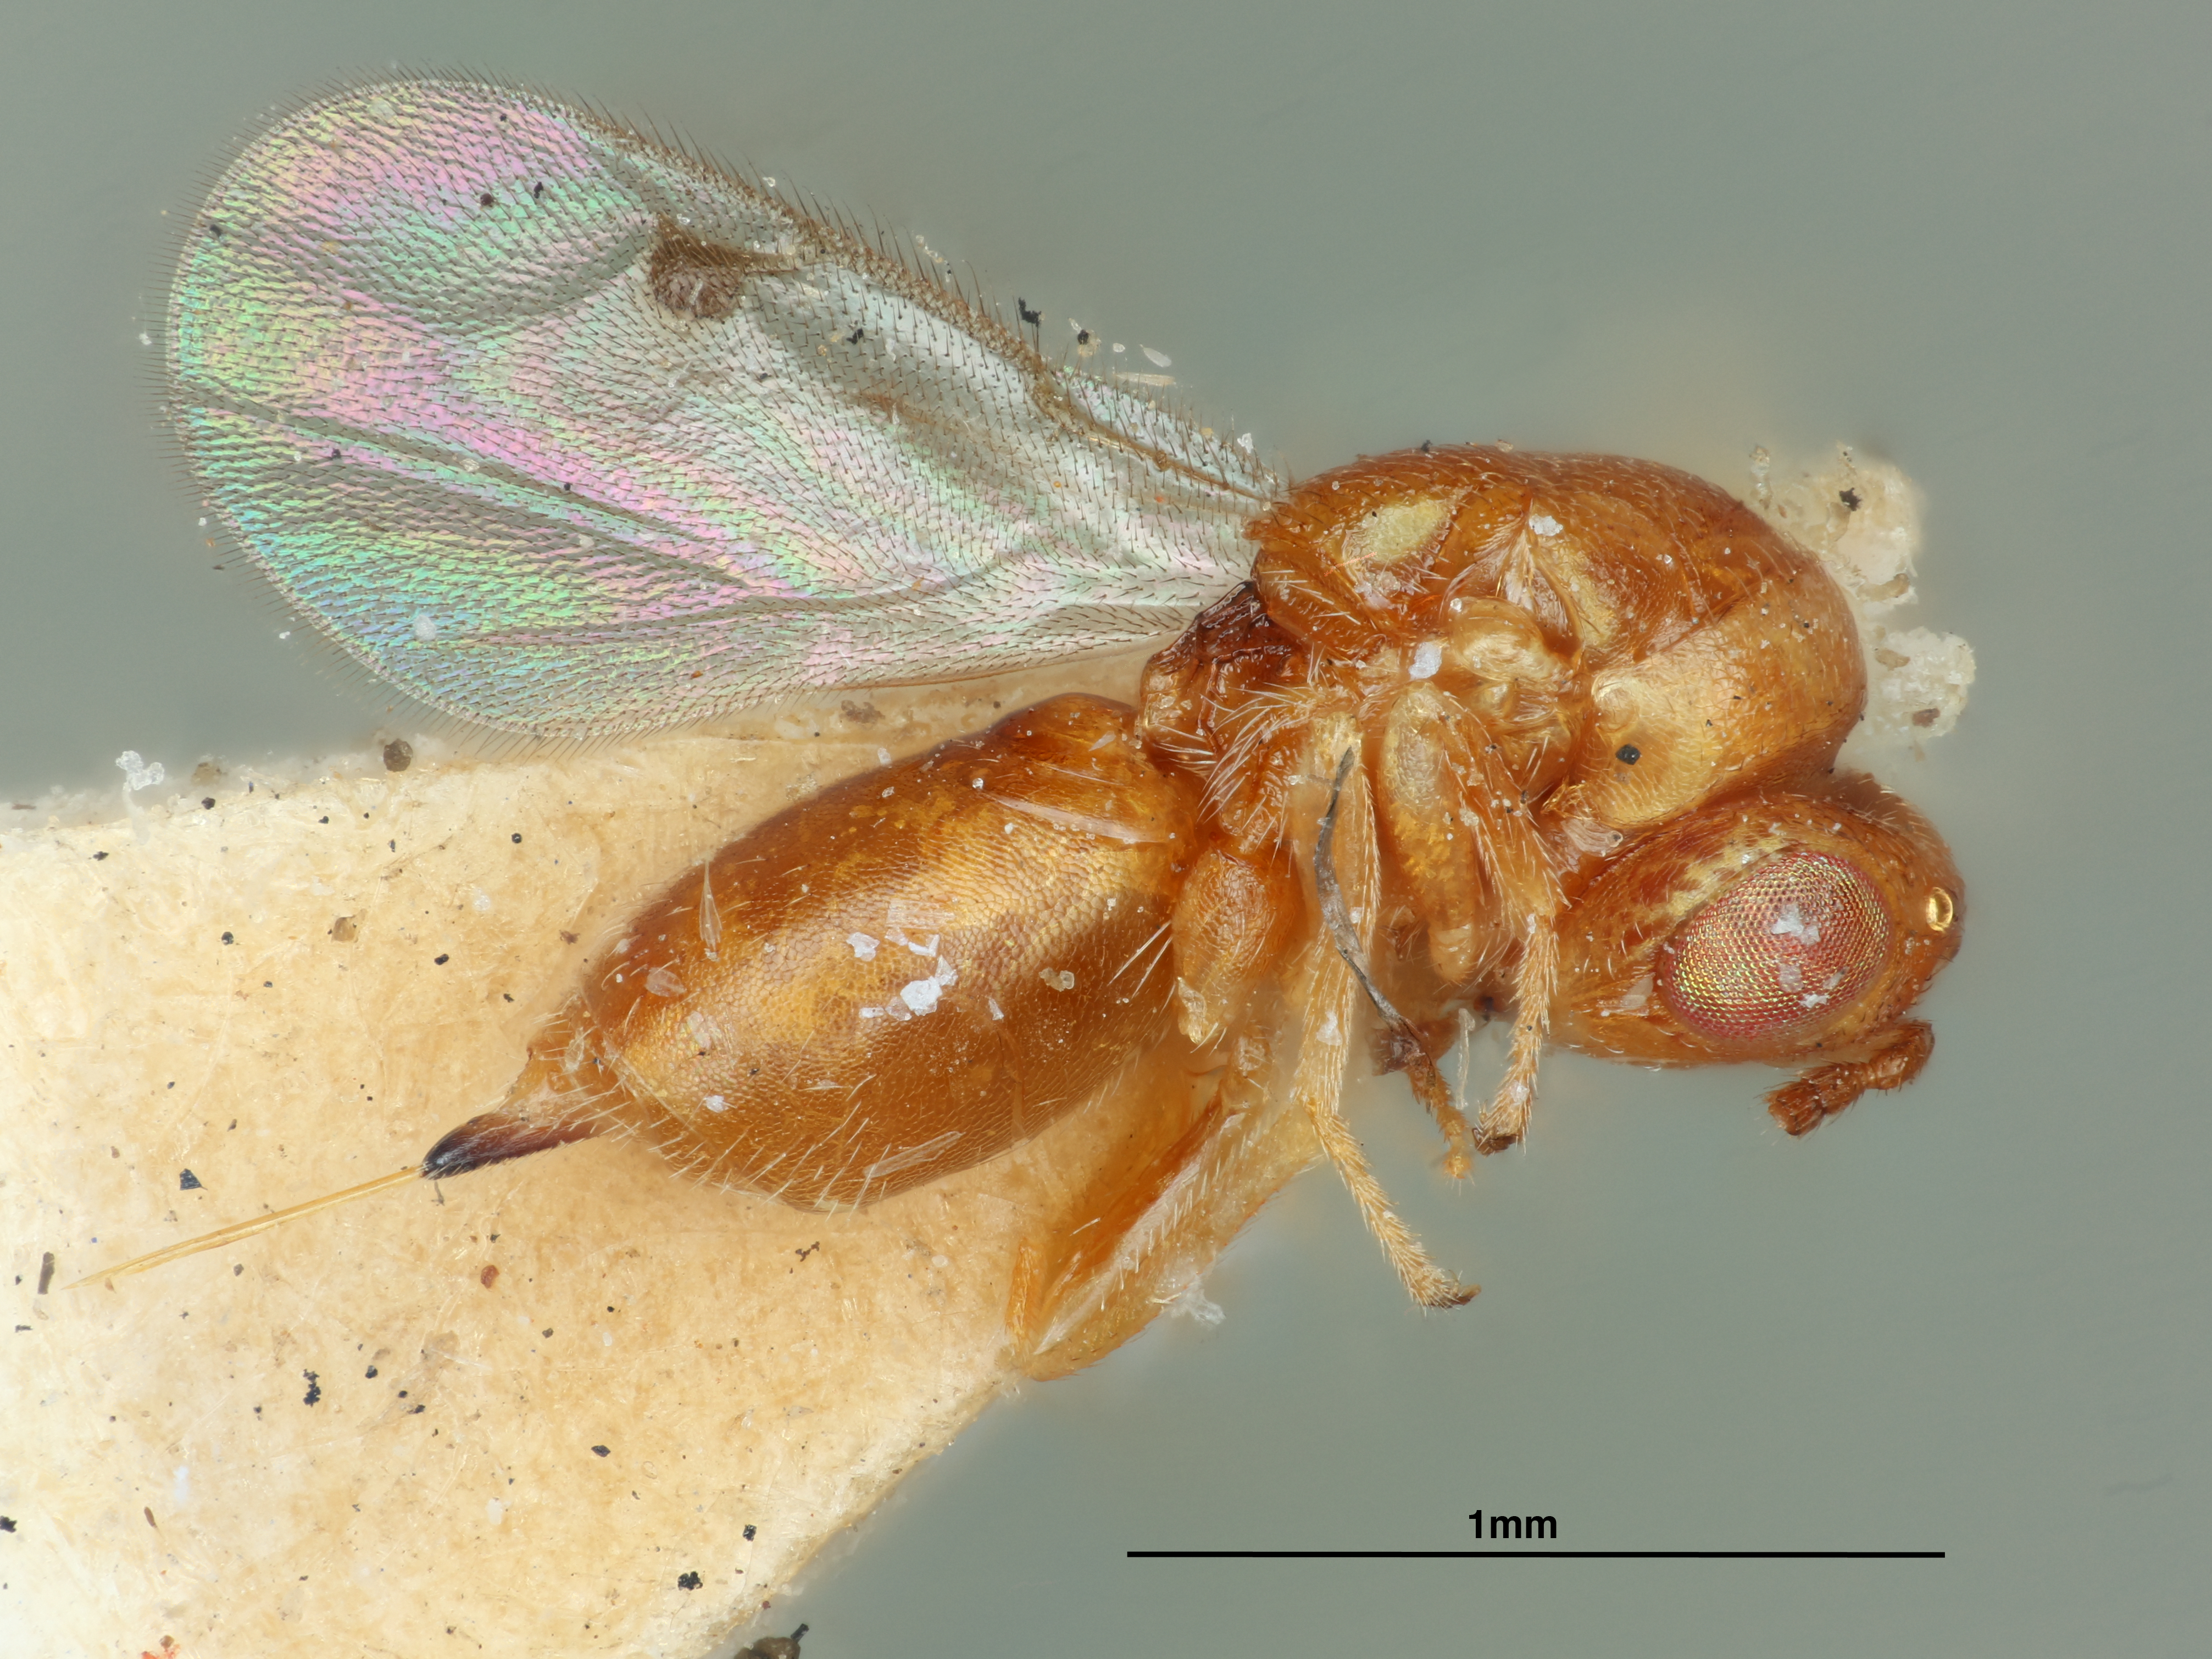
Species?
Ashmeadia megastigma
